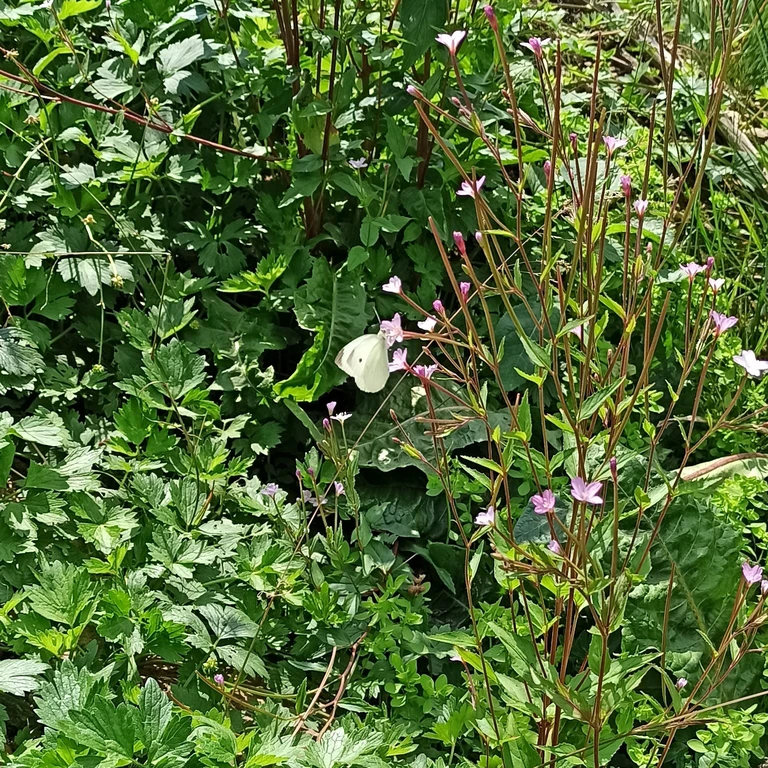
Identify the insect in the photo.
Pieris rapae
